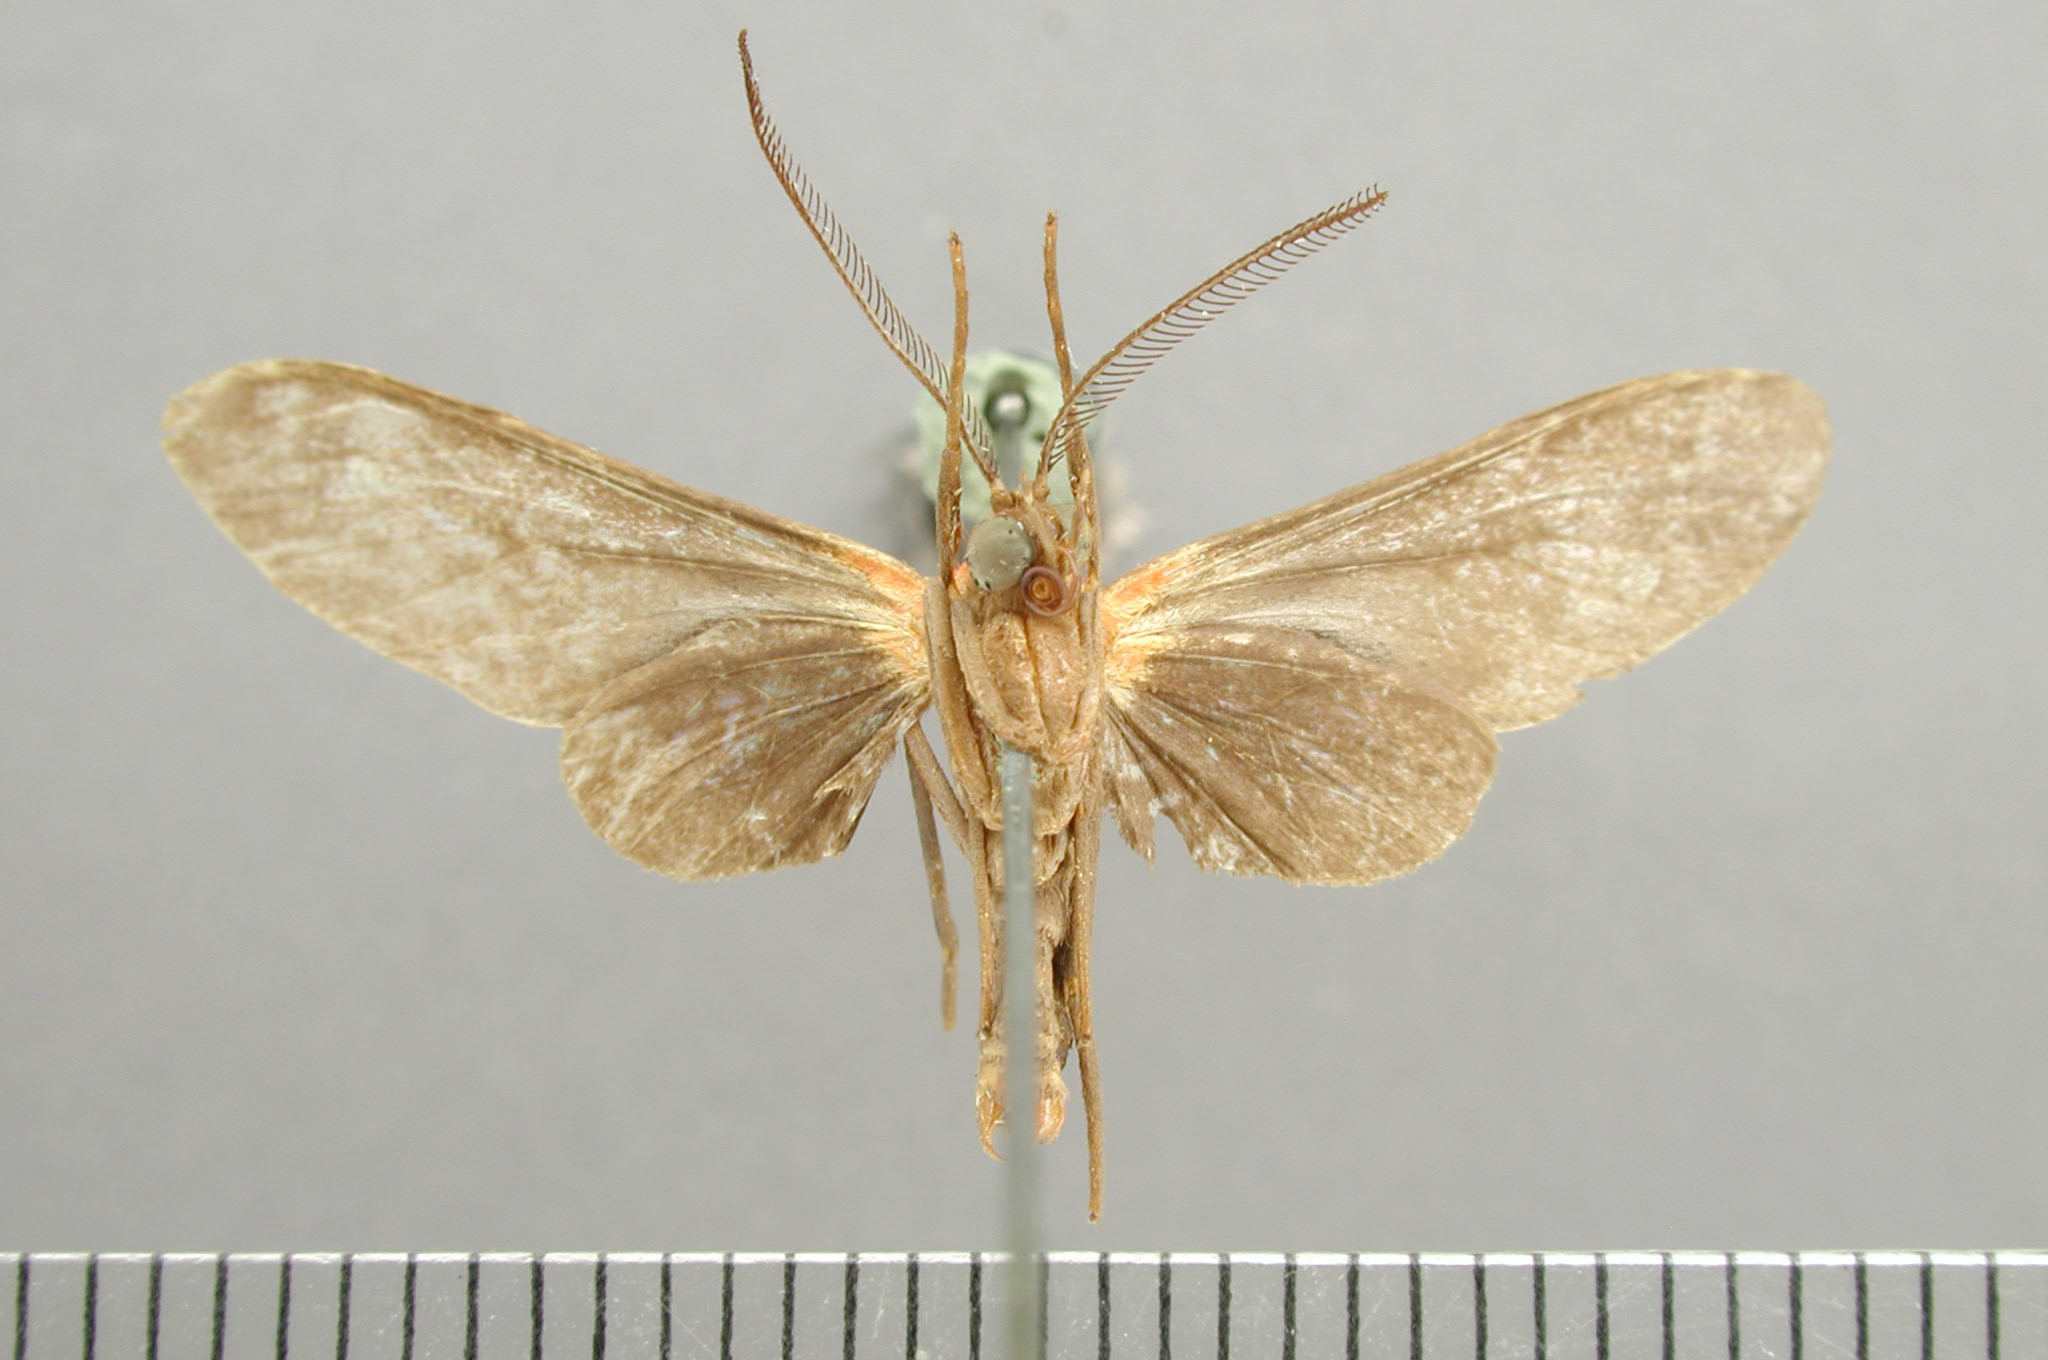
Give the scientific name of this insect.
Holophaea gentilicia
